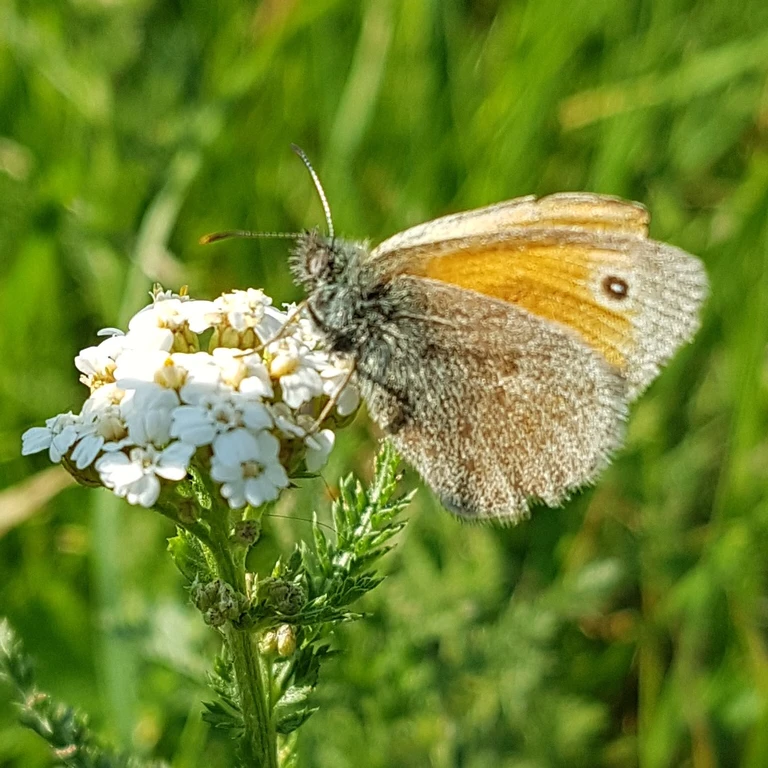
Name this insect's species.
Coenonympha pamphilus
